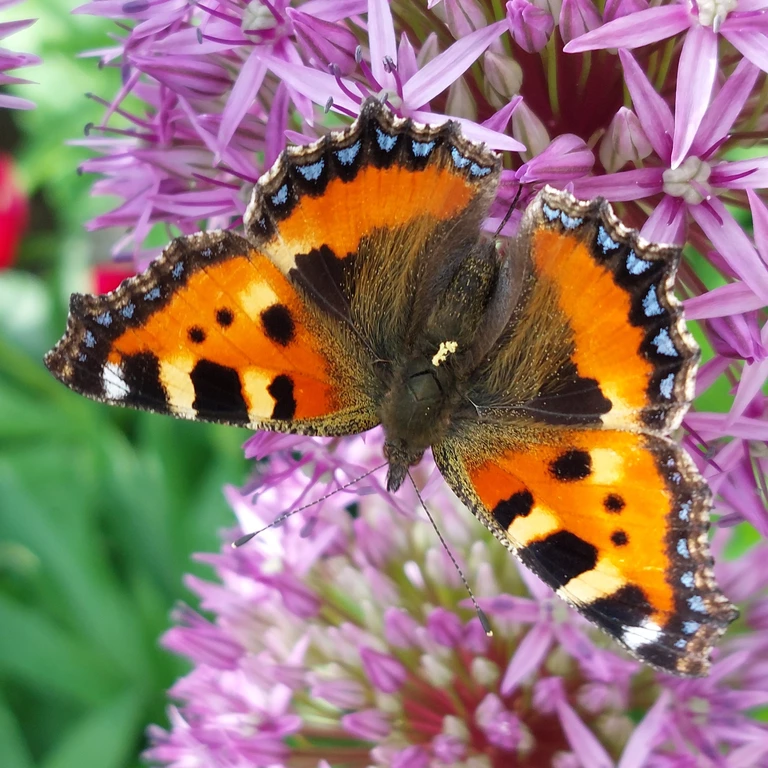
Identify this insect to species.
Aglais urticae
